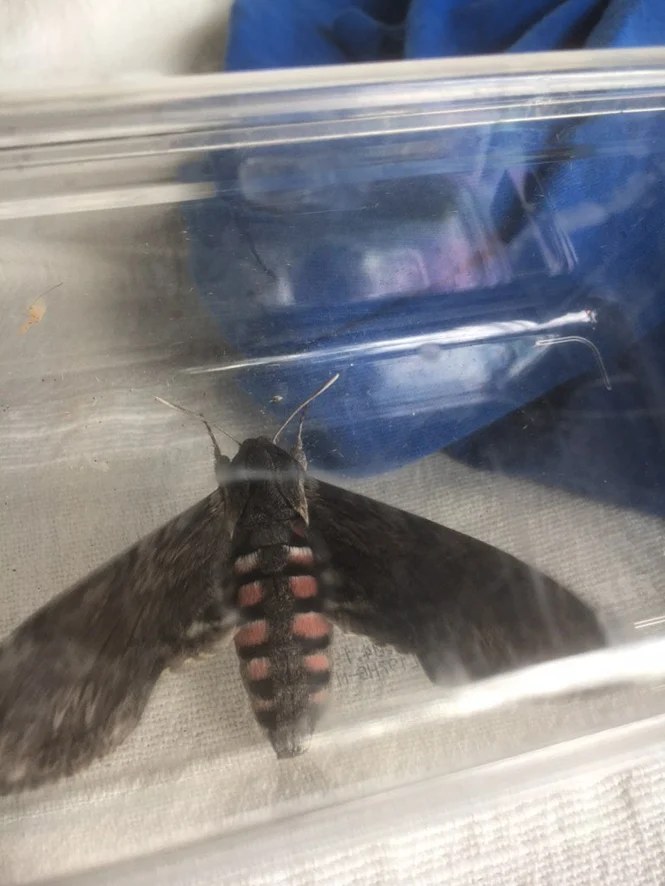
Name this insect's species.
Agrius convolvuli
